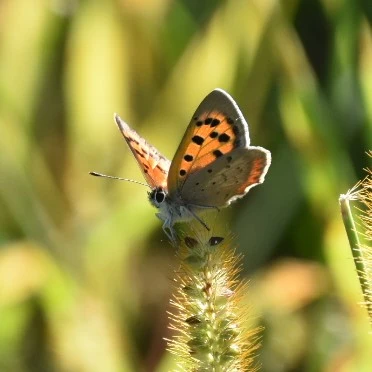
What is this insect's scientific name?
Lycaena phlaeas
